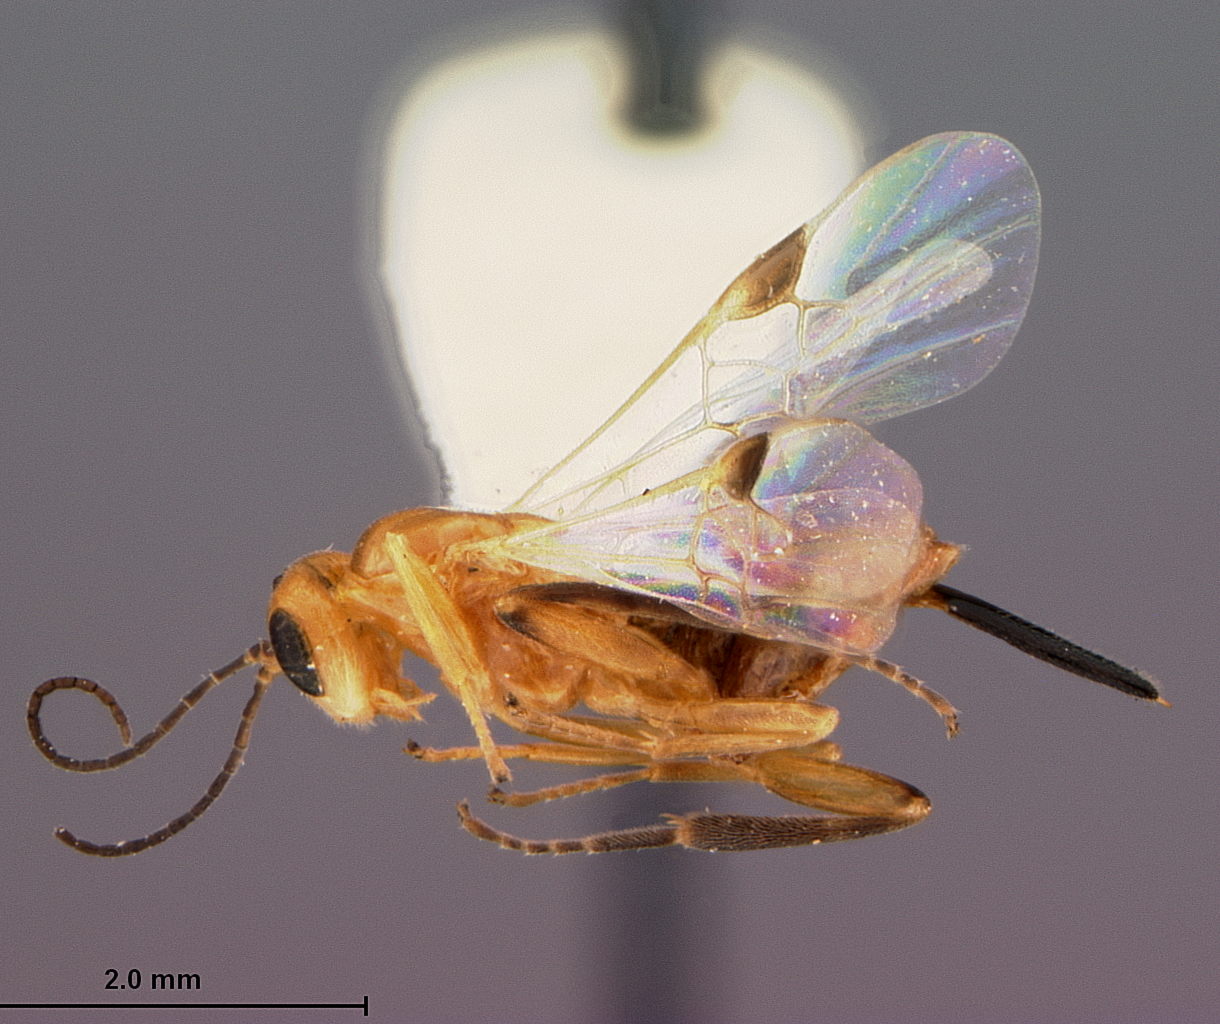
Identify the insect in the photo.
Pelicope yuccamica
